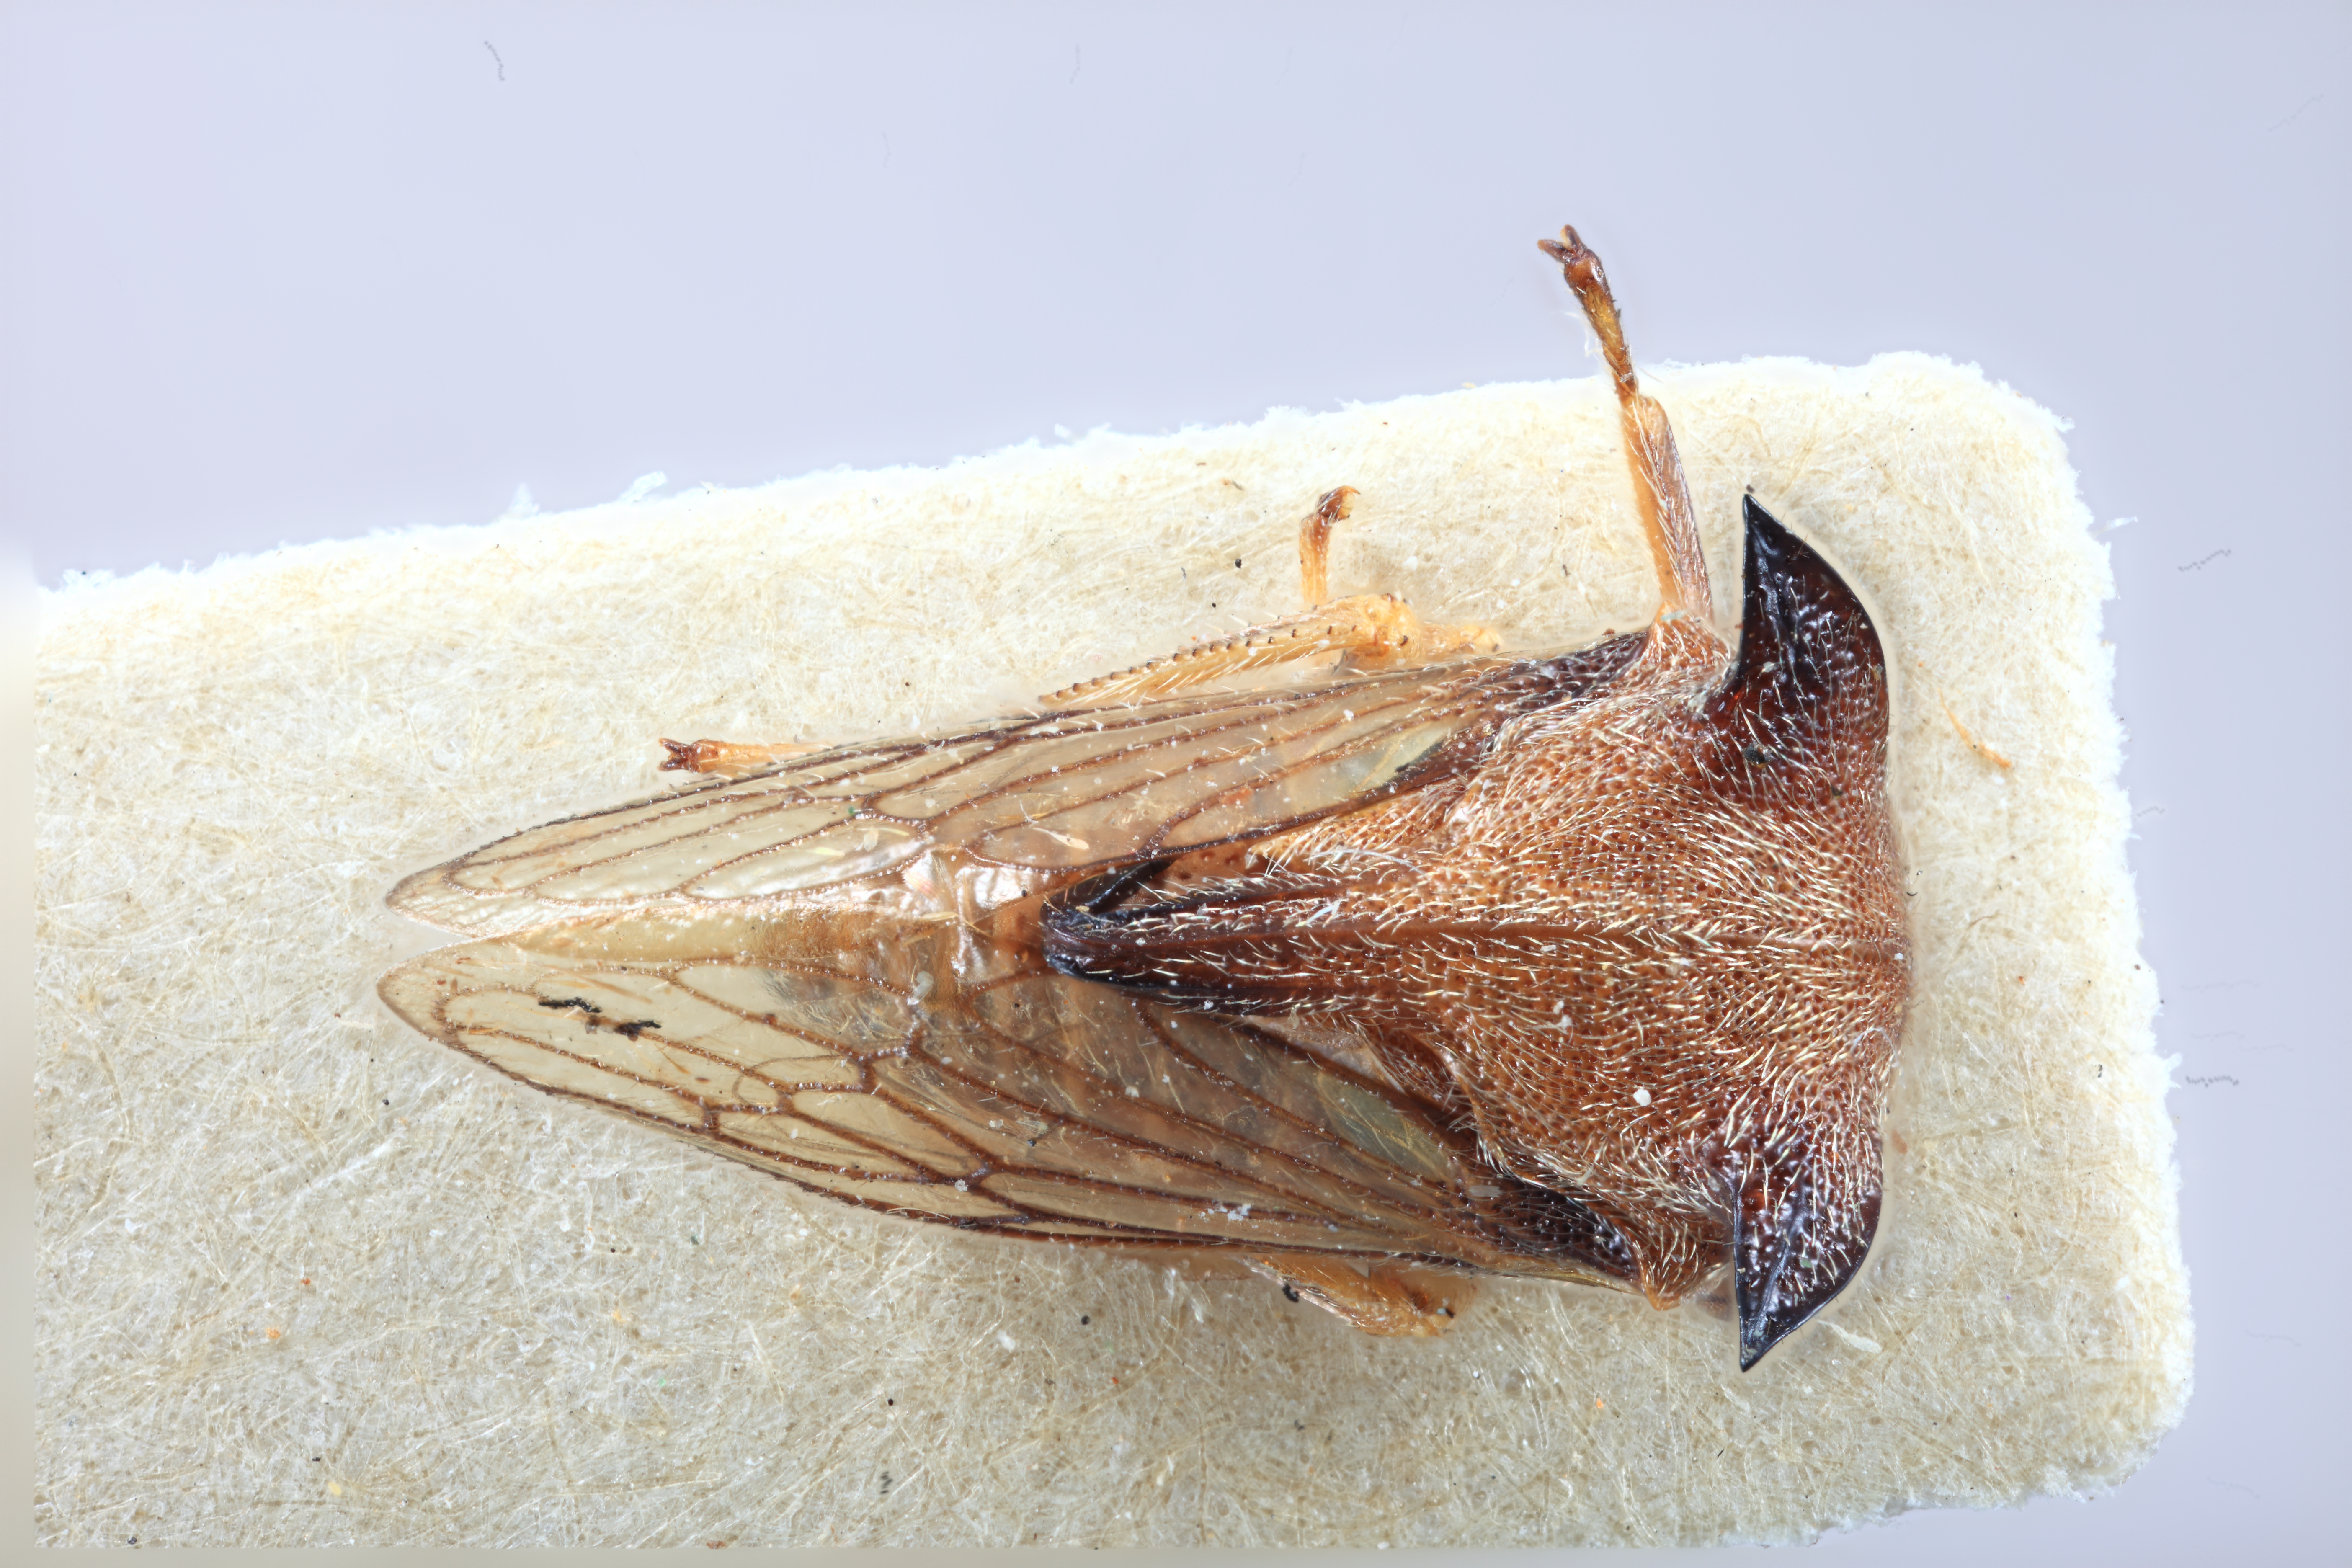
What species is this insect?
Tricentrus brunneicornis
